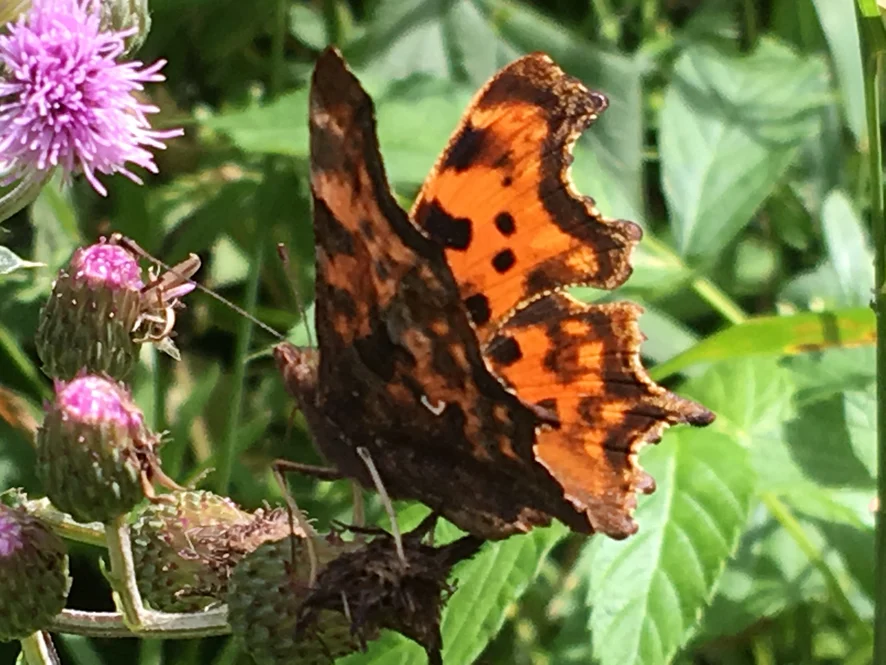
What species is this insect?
Polygonia c-album
